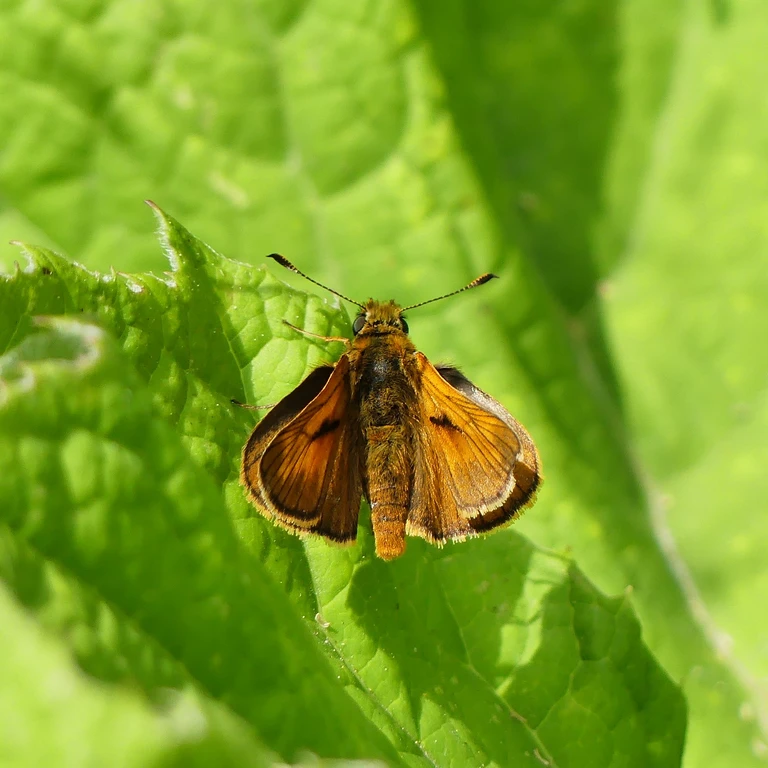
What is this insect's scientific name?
Ochlodes sylvanus (also Ochlodes venata)
